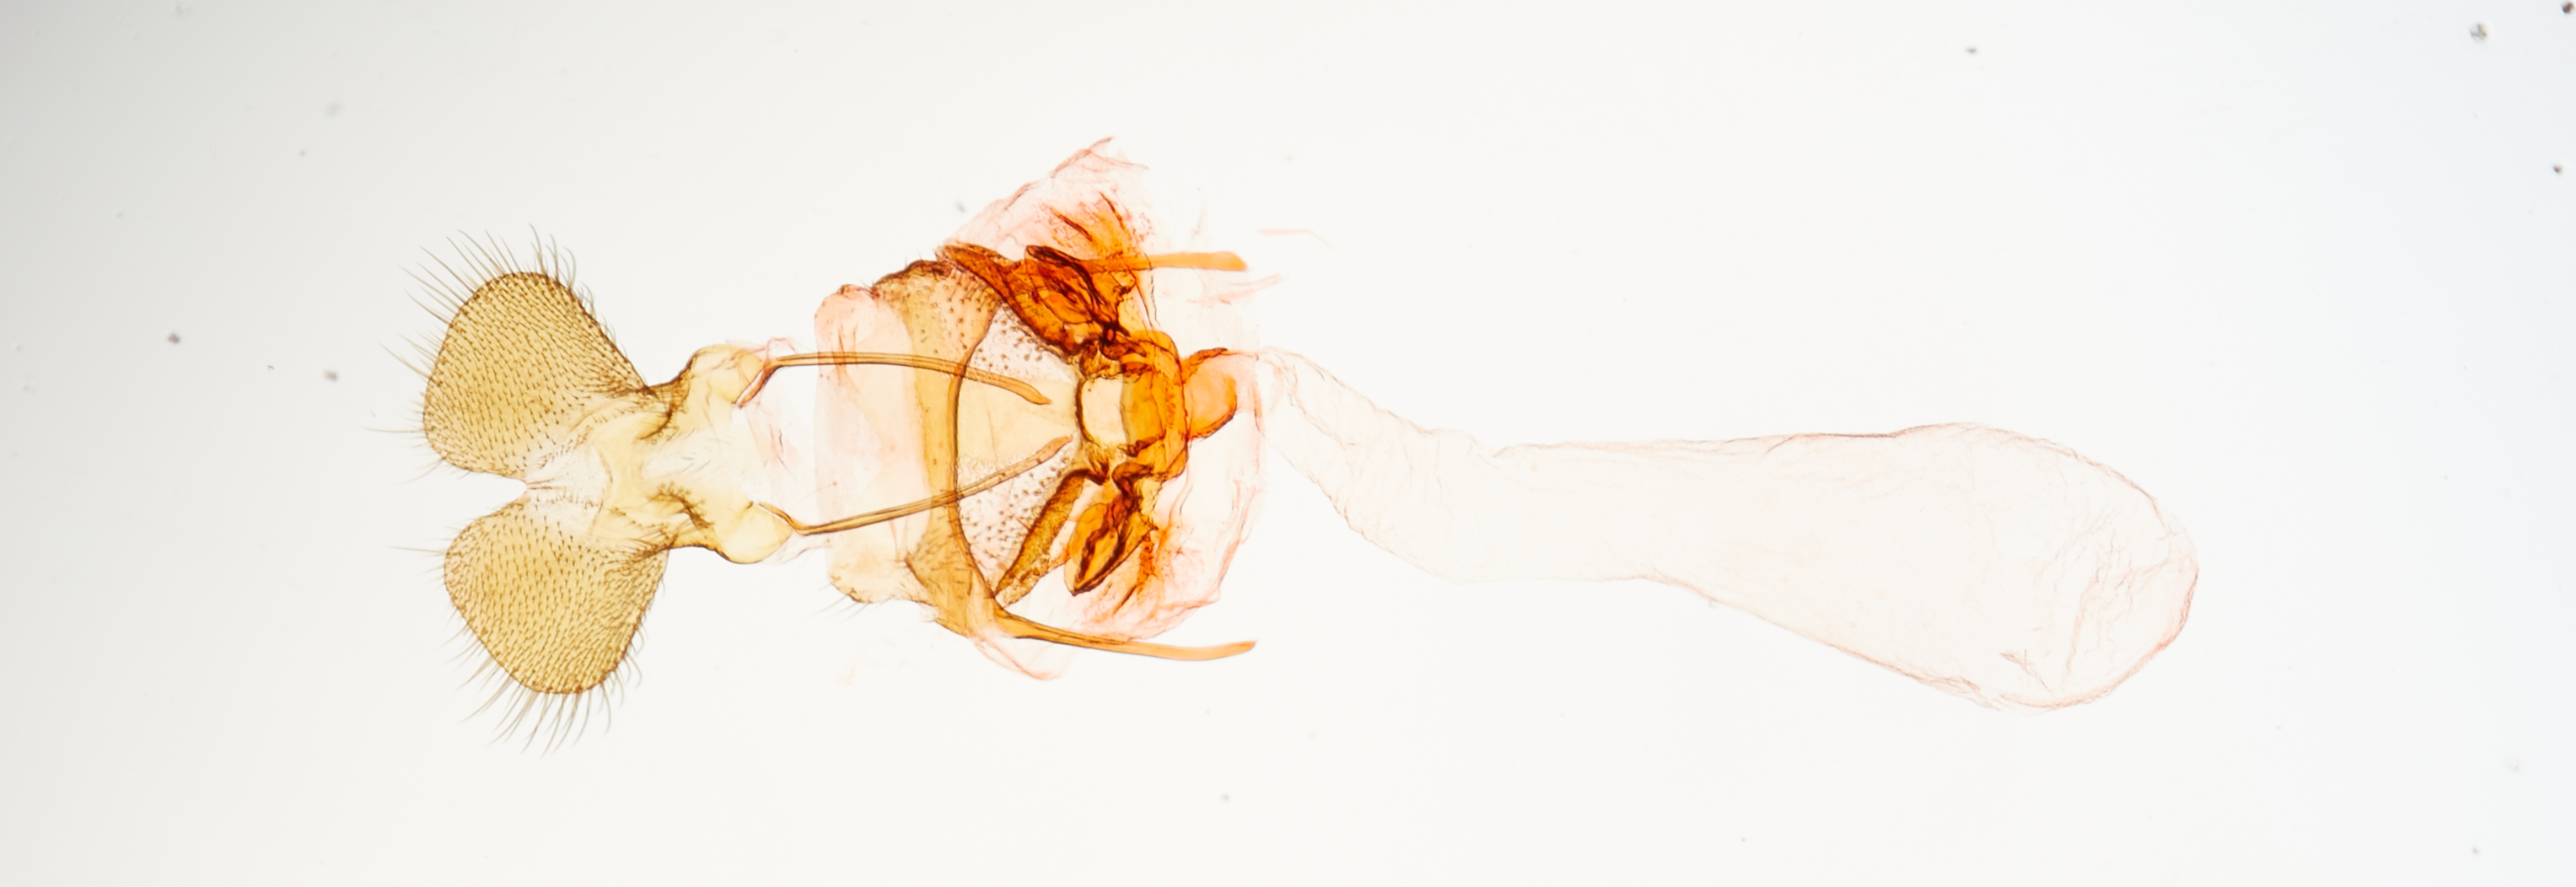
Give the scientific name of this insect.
Peleopoda irenella (also Eomichla irenella)
